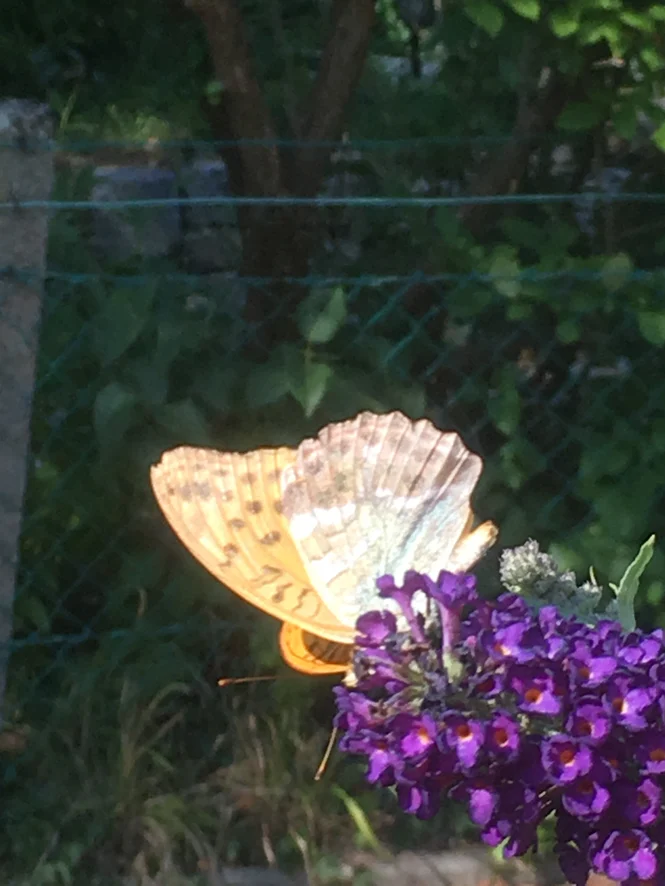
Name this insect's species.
Argynnis paphia
